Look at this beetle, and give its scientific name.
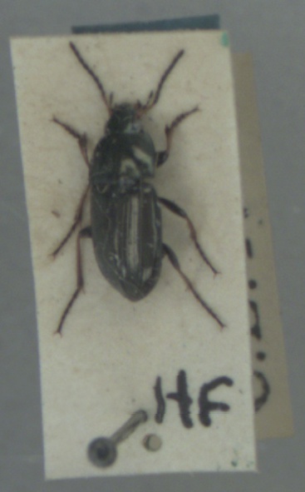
Amara plebeja
